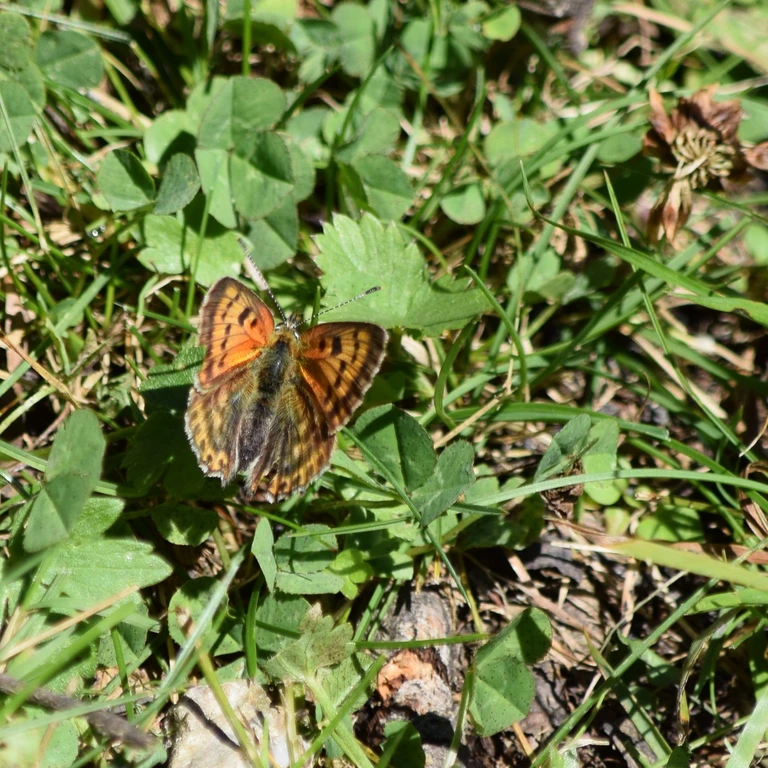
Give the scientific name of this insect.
Lycaena virgaureae
